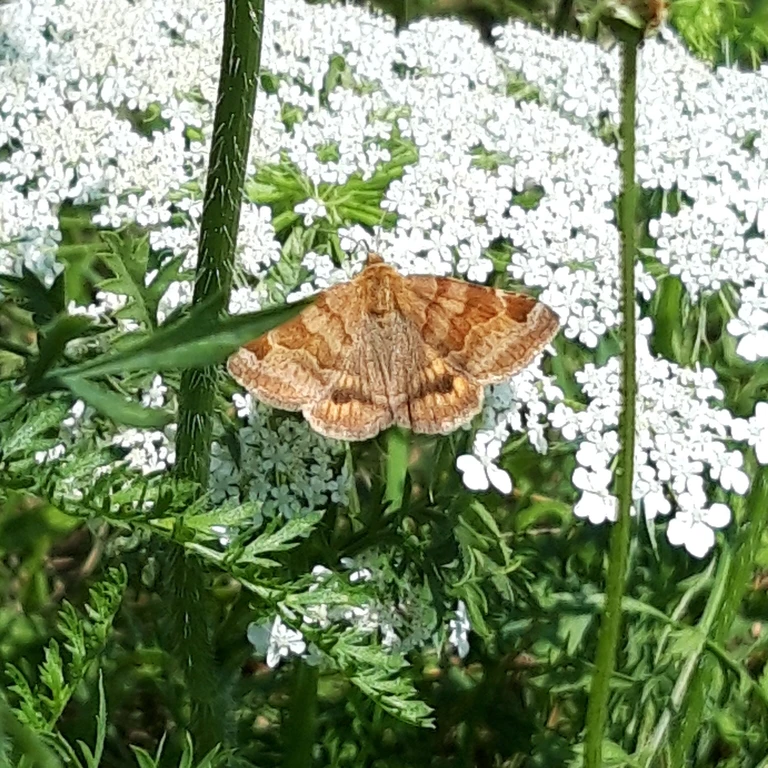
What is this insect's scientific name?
Euclidia glyphica
